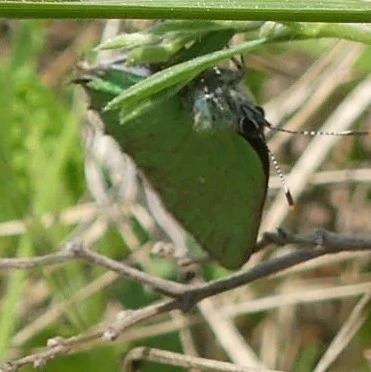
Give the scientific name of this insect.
Callophrys rubi
